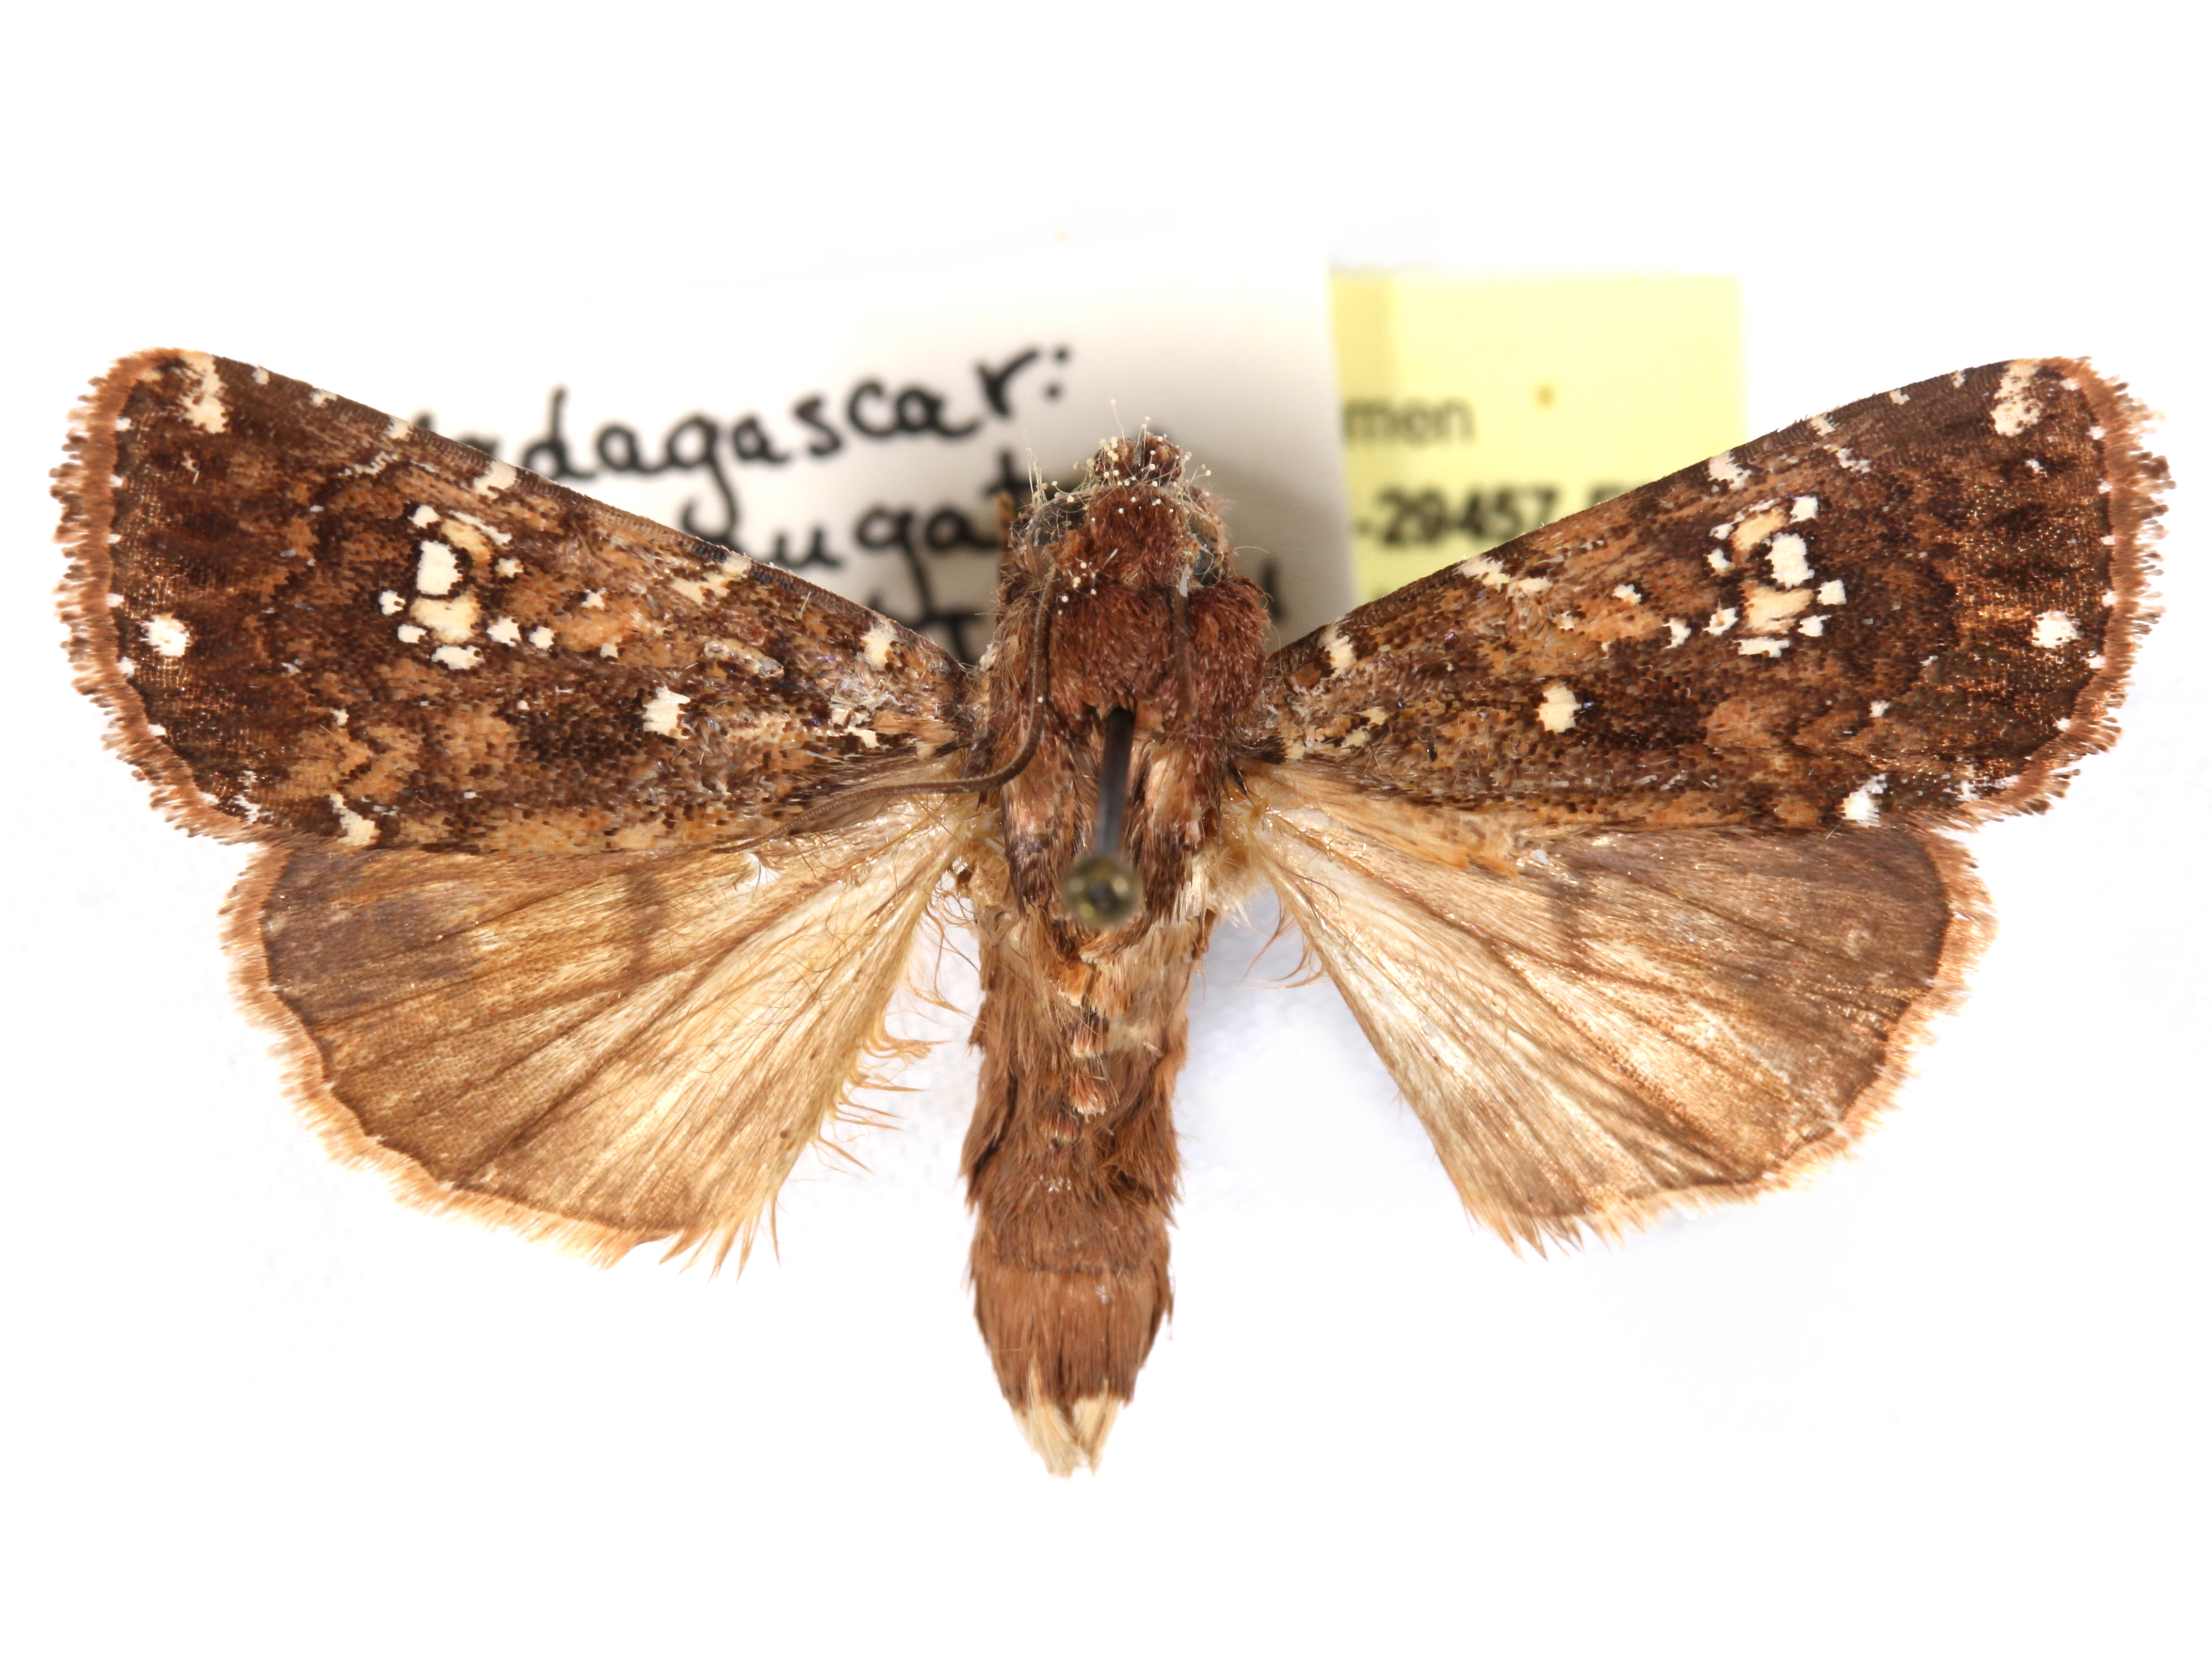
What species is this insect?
Feliniopsis africana
